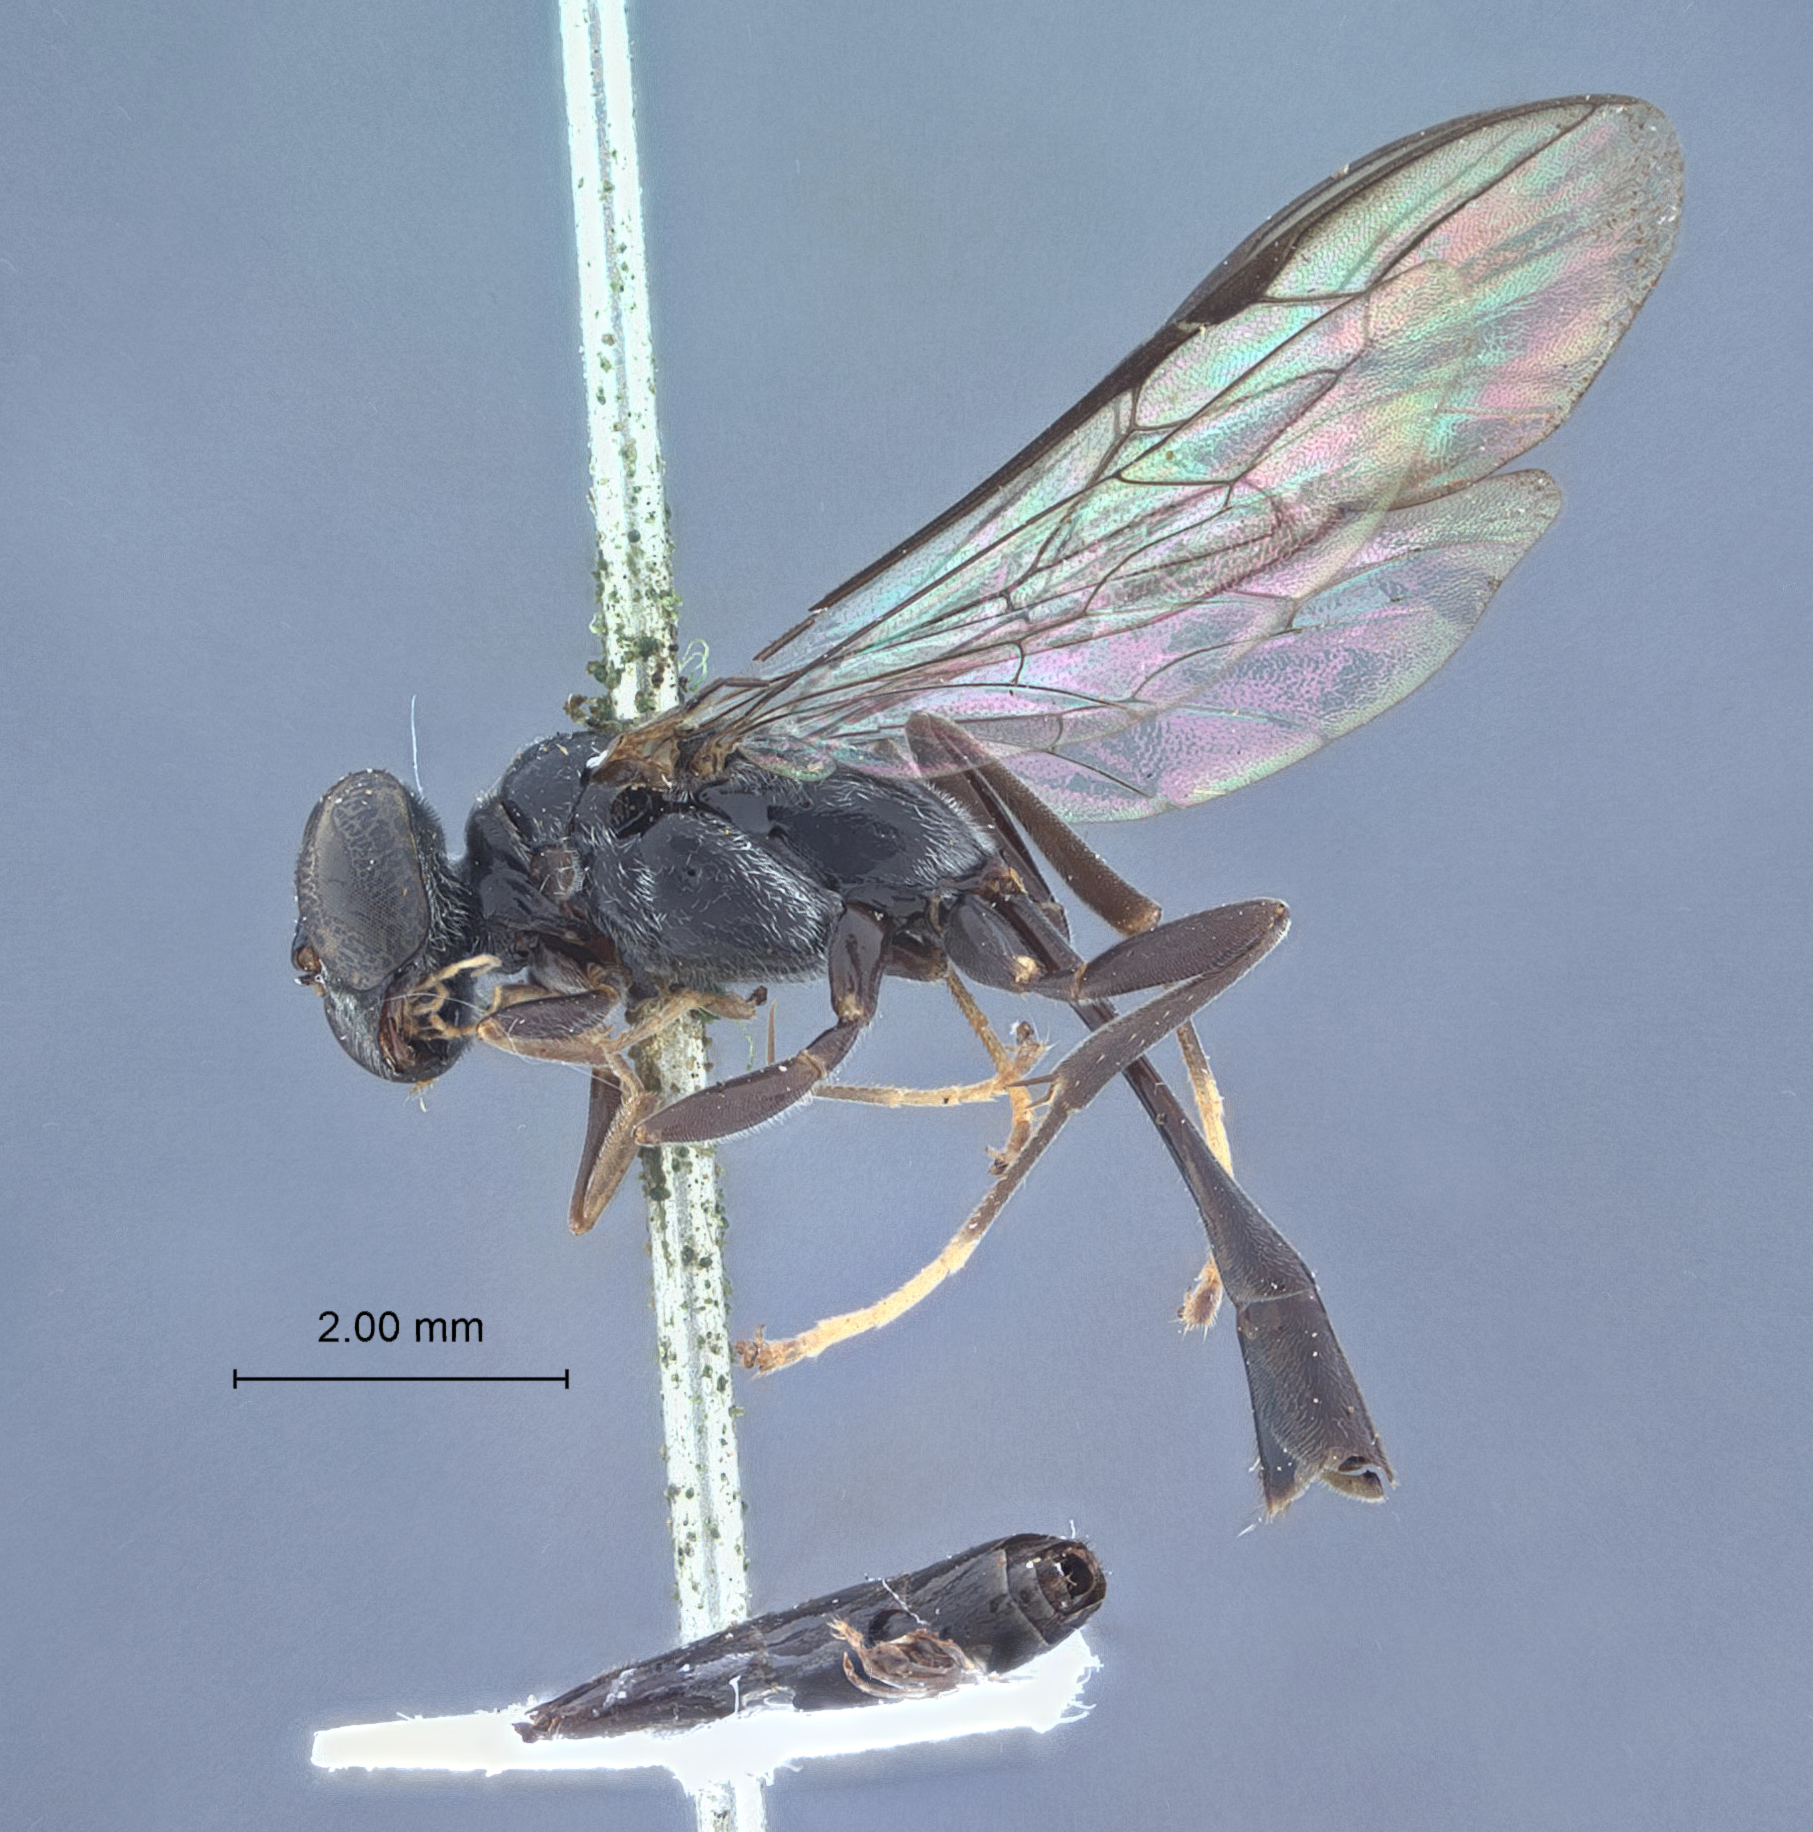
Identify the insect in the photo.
Trypoxylon curvum
